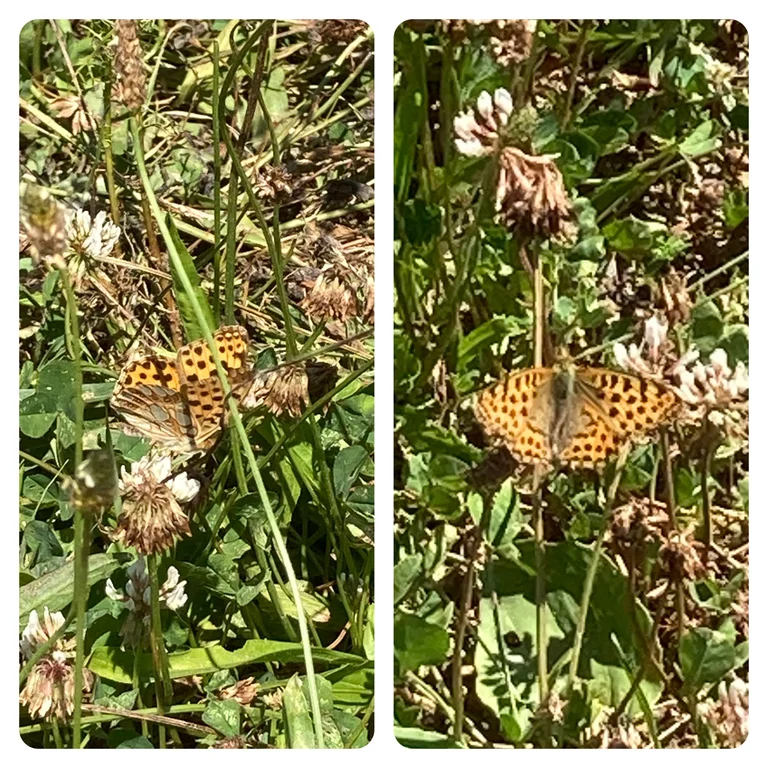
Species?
Issoria lathonia
